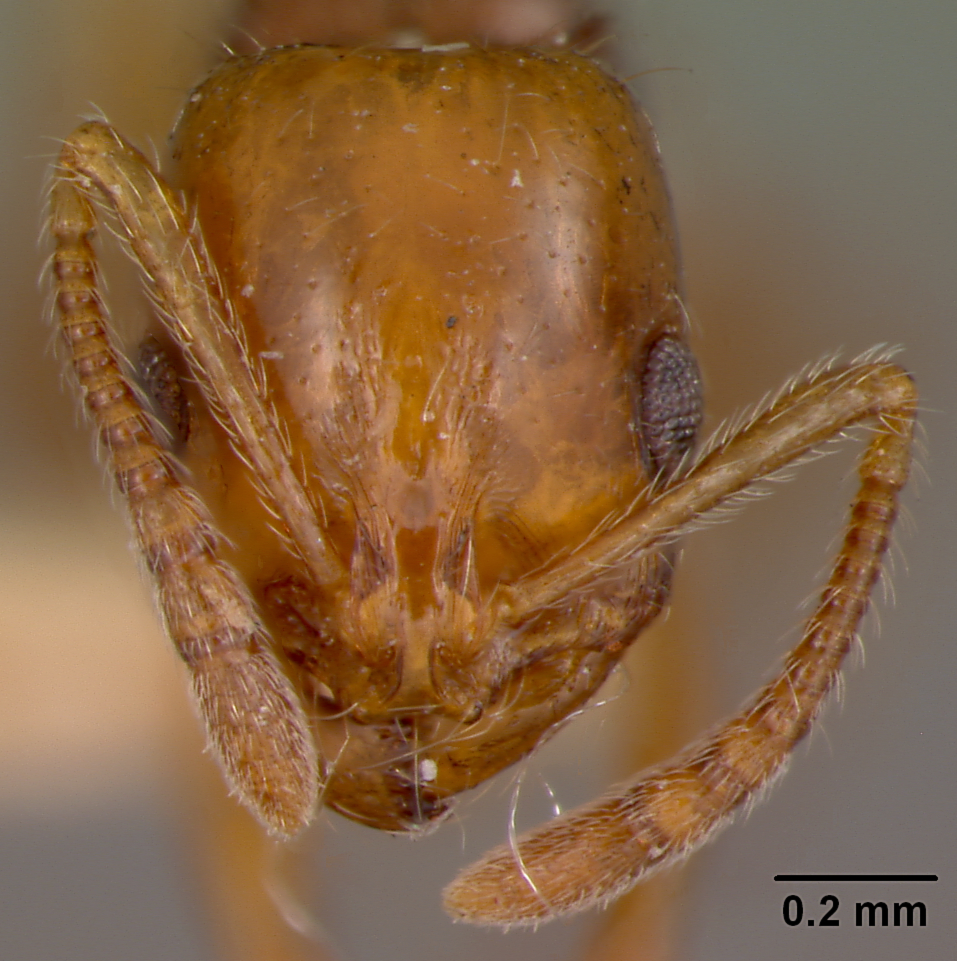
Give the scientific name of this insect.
Monomorium insolescens
